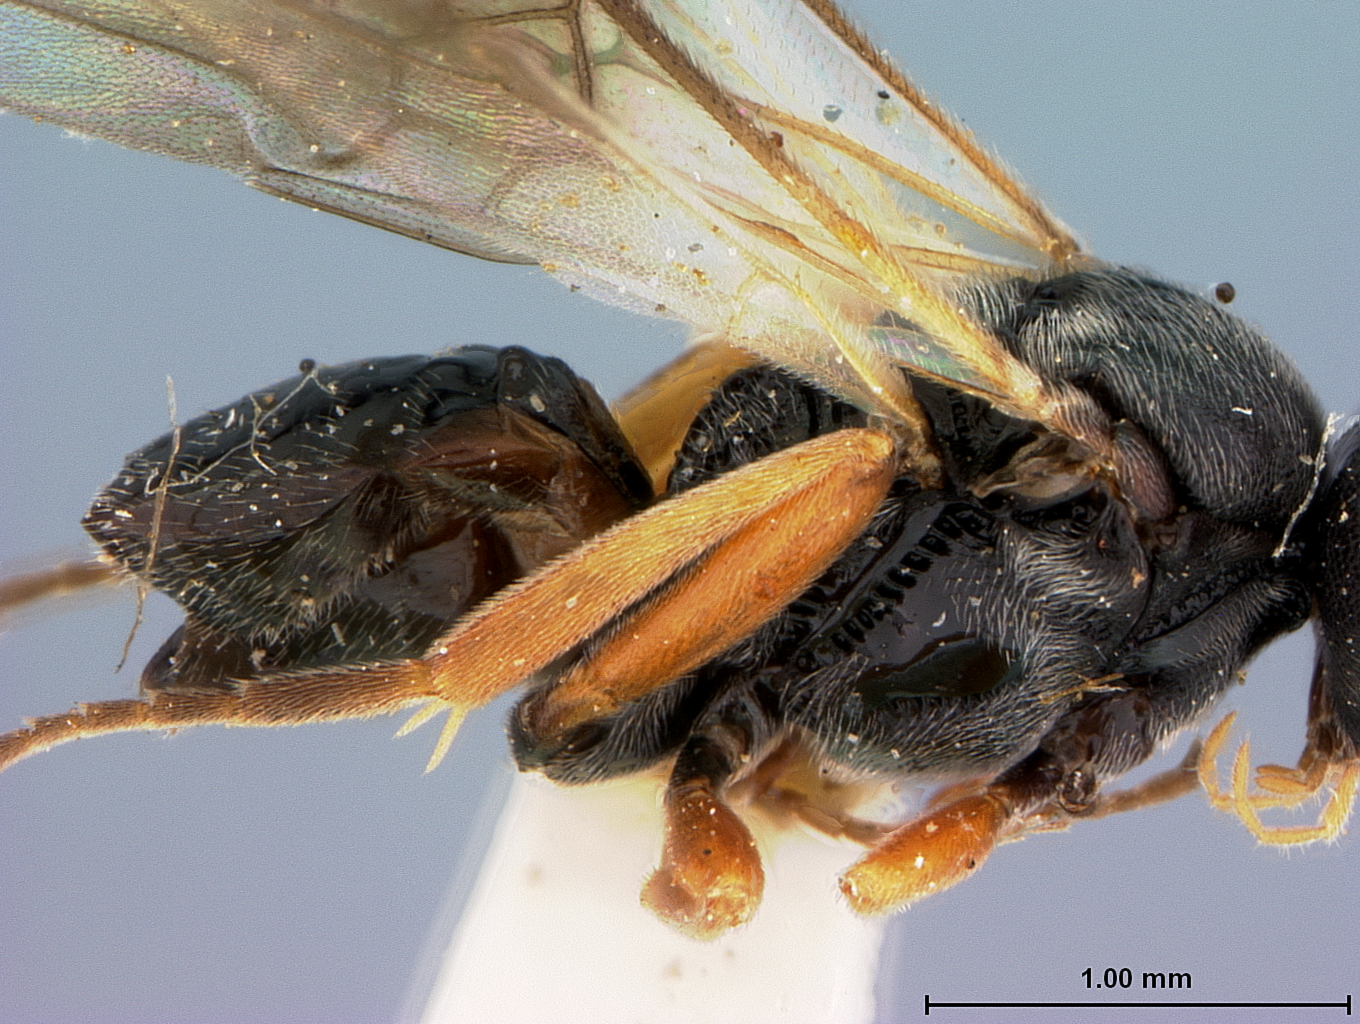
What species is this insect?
Microplitis autographae
